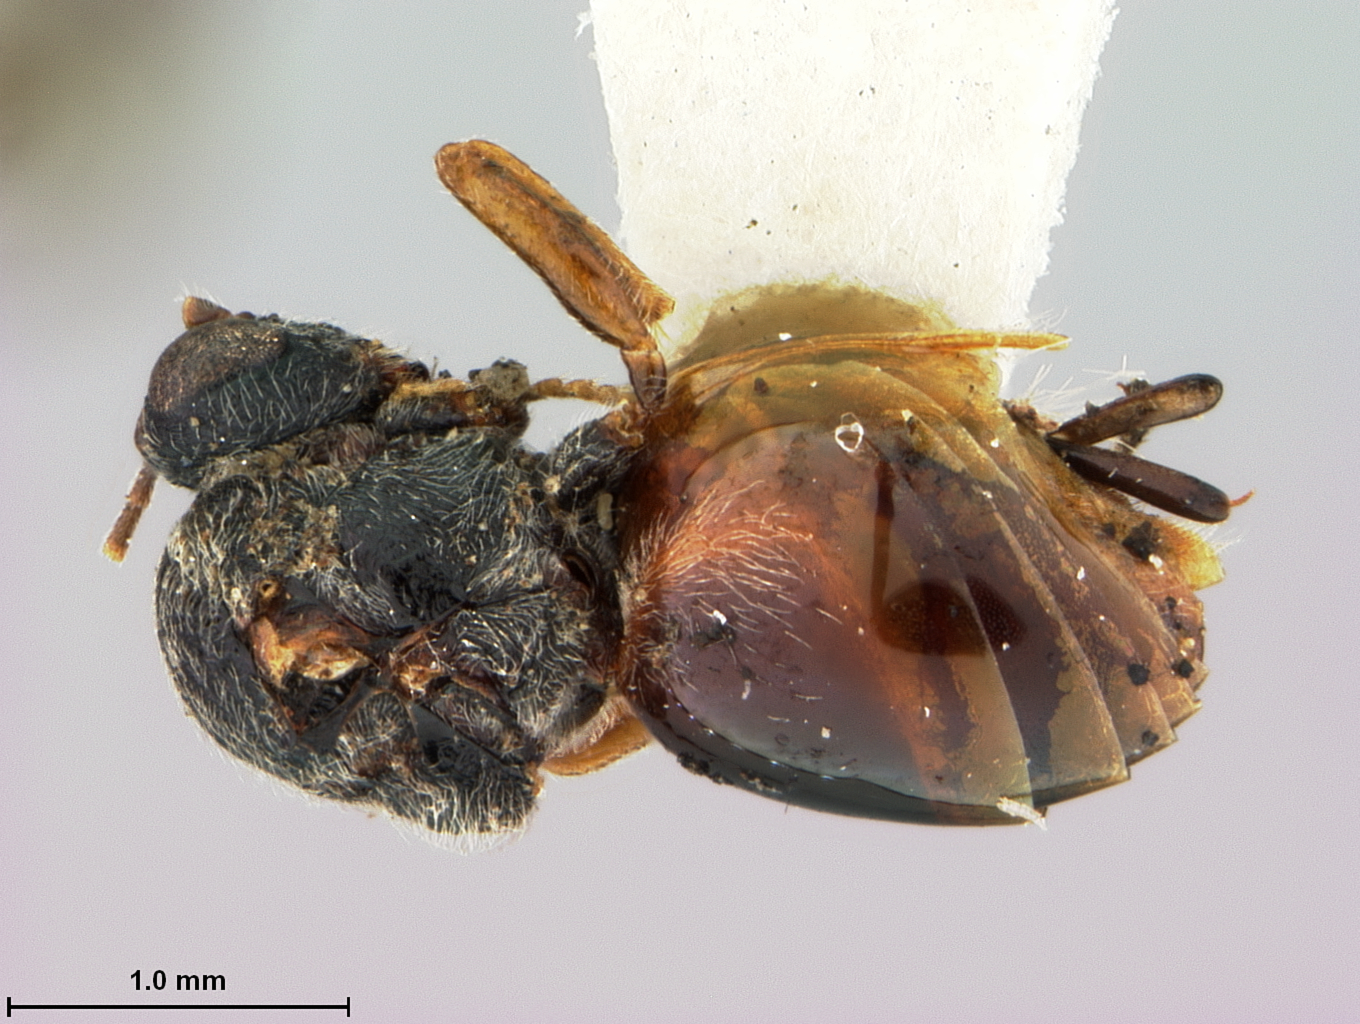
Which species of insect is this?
Callirhytis gallaestriatae
